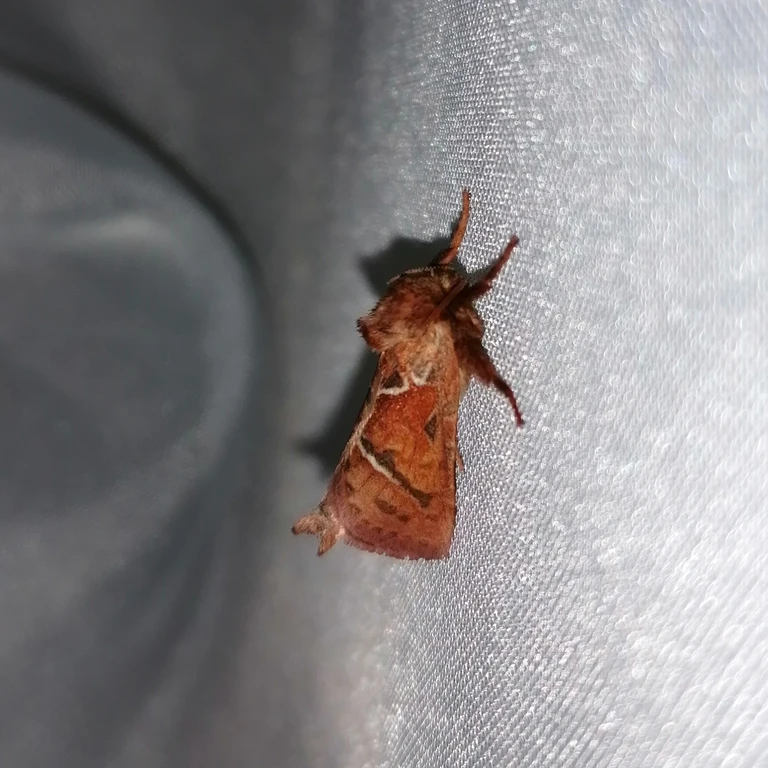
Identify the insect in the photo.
Triodia sylvina
